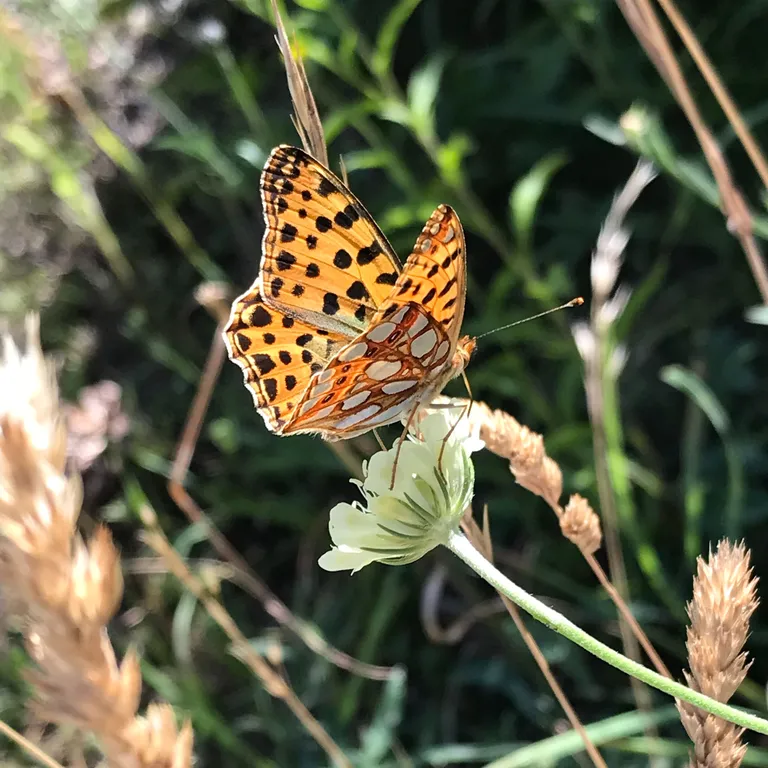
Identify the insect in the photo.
Issoria lathonia
